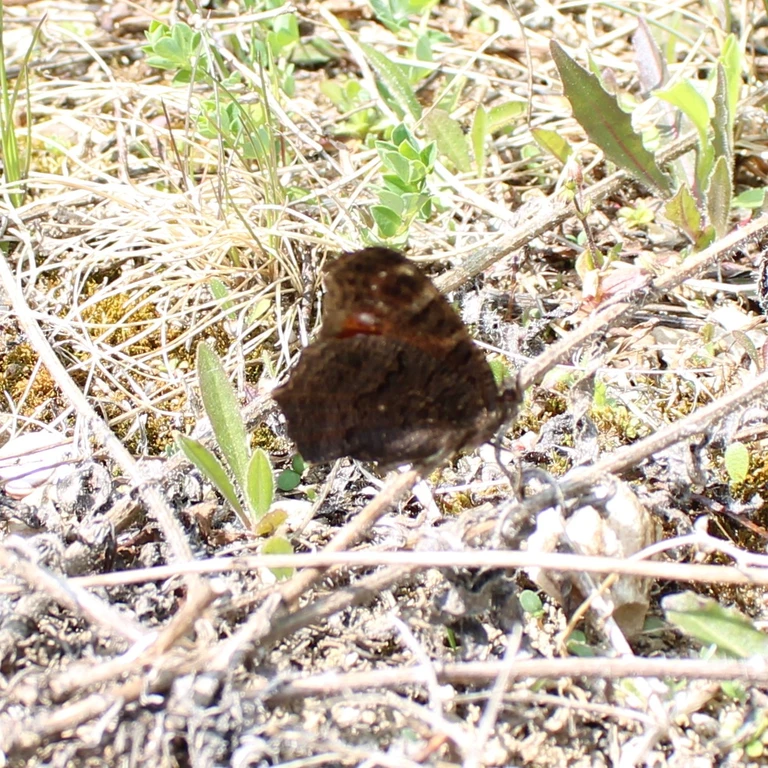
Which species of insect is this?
Aglais io
